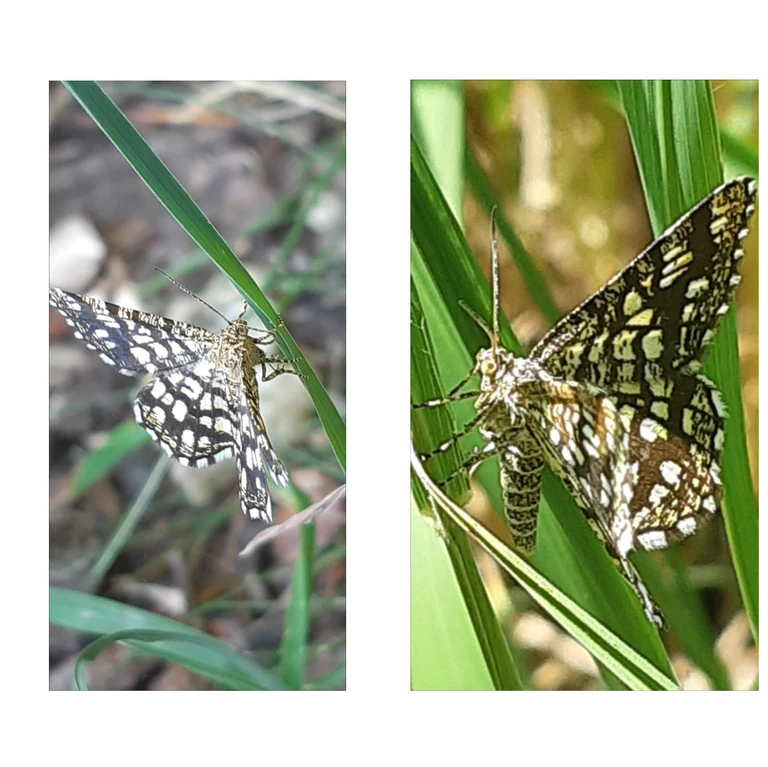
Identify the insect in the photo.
Chiasmia clathrata
